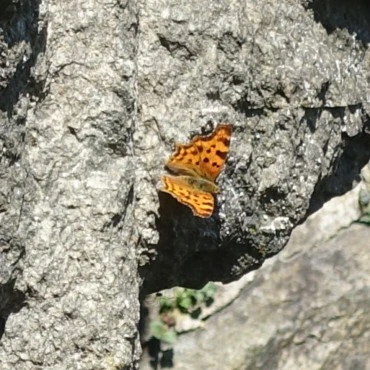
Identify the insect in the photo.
Polygonia c-album
